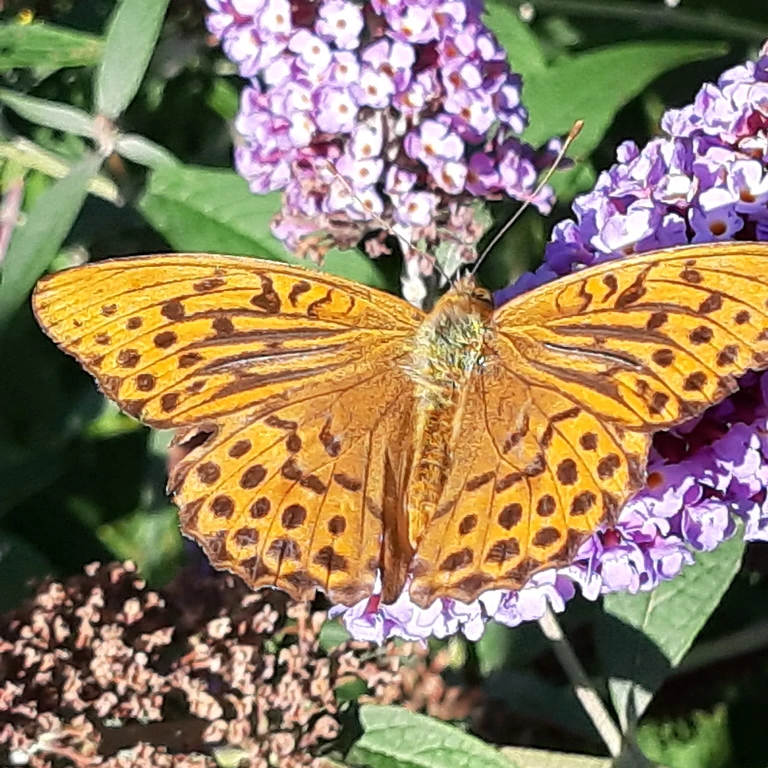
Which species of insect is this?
Argynnis paphia
